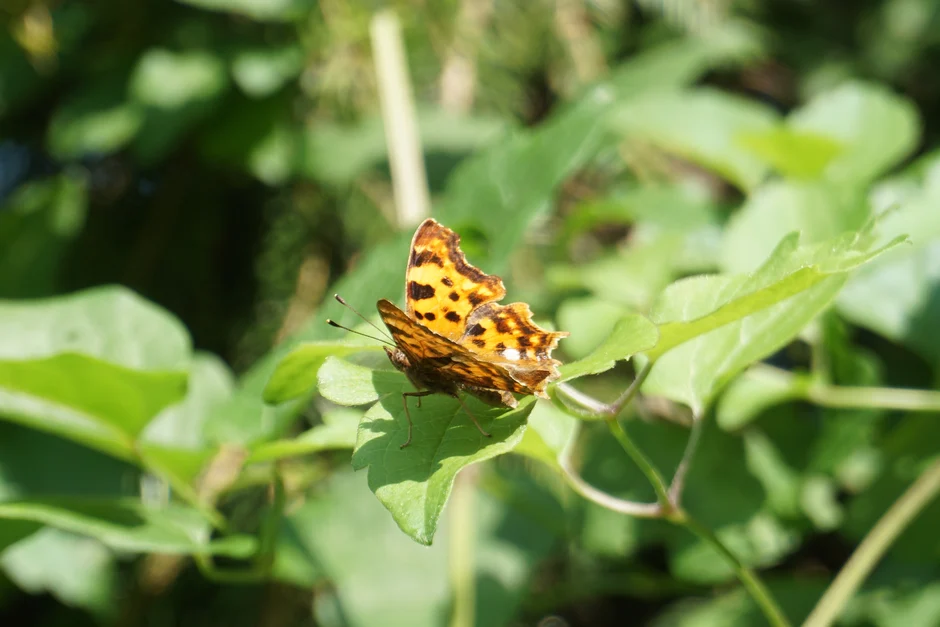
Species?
Polygonia c-album
